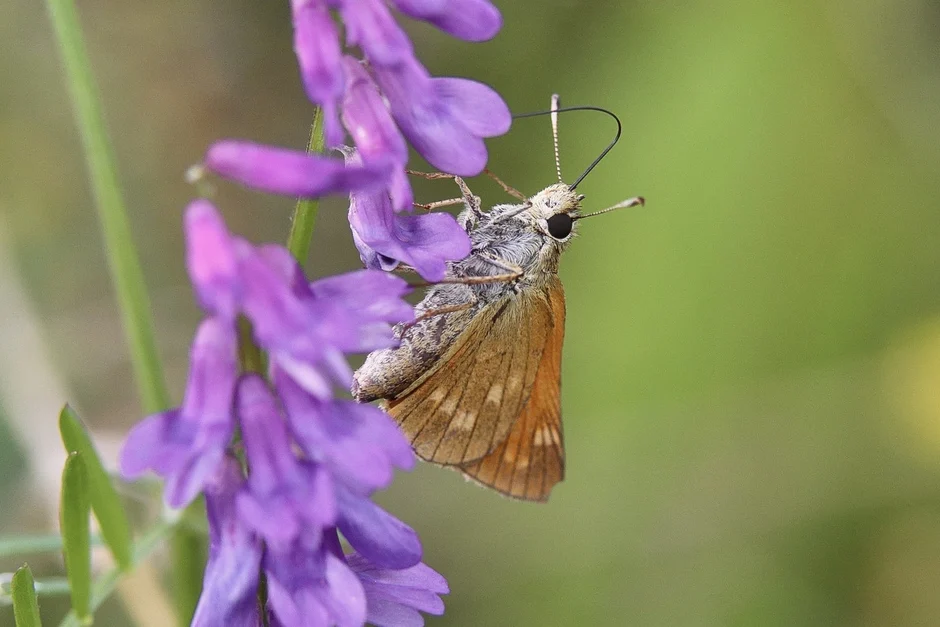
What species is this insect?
Ochlodes sylvanus (also Ochlodes venata)
